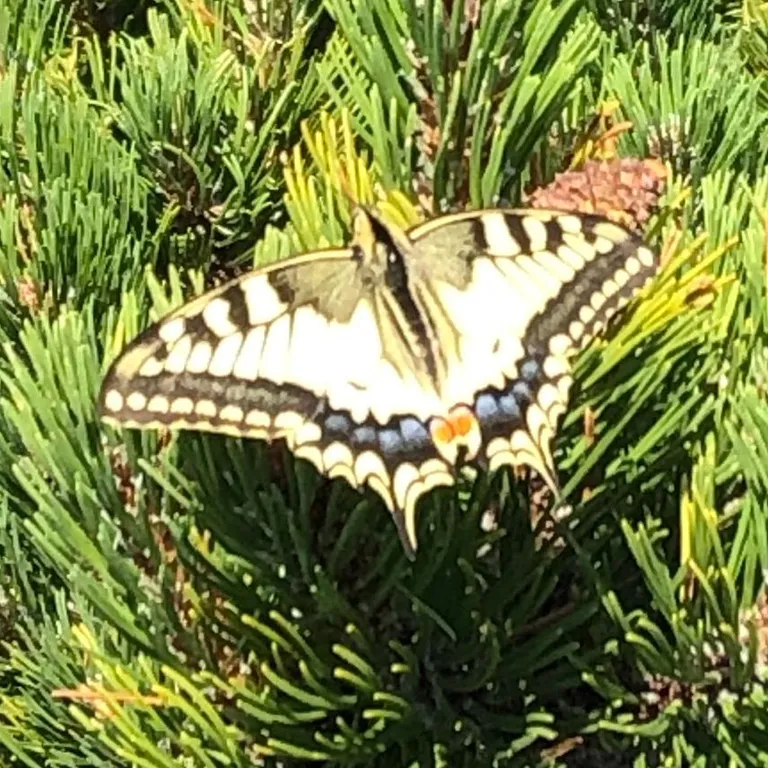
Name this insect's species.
Papilio machaon
